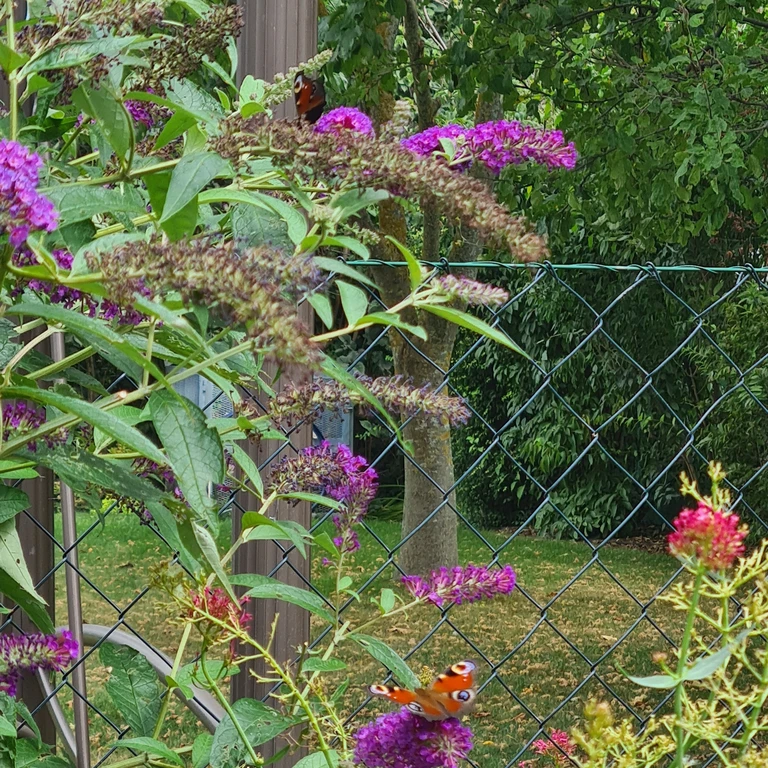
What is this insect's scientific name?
Aglais io
